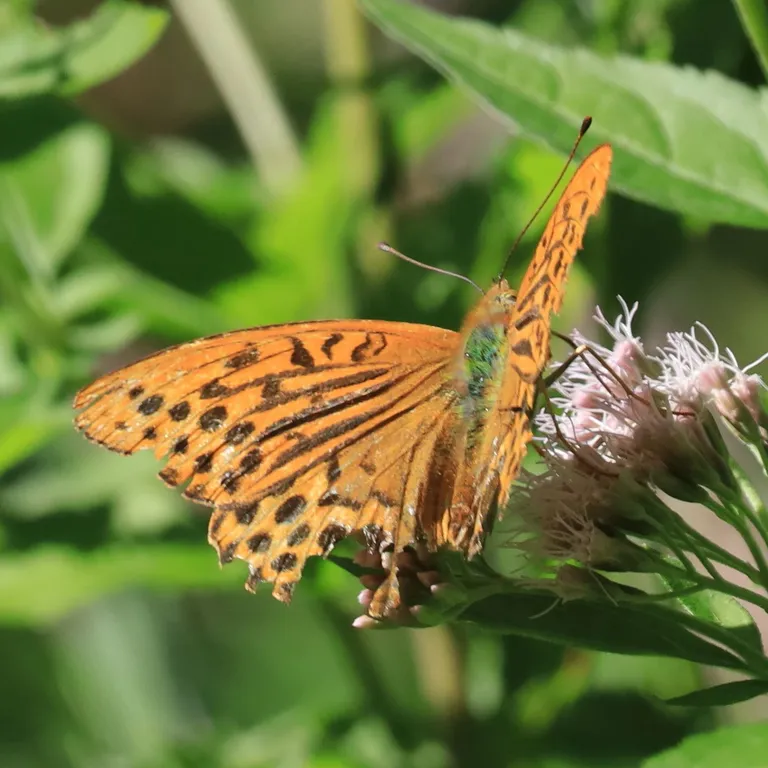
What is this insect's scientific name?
Argynnis paphia
